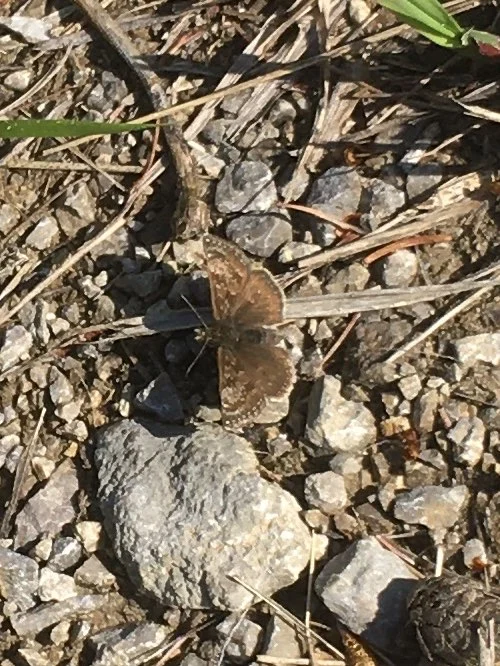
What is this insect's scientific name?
Erynnis tages
